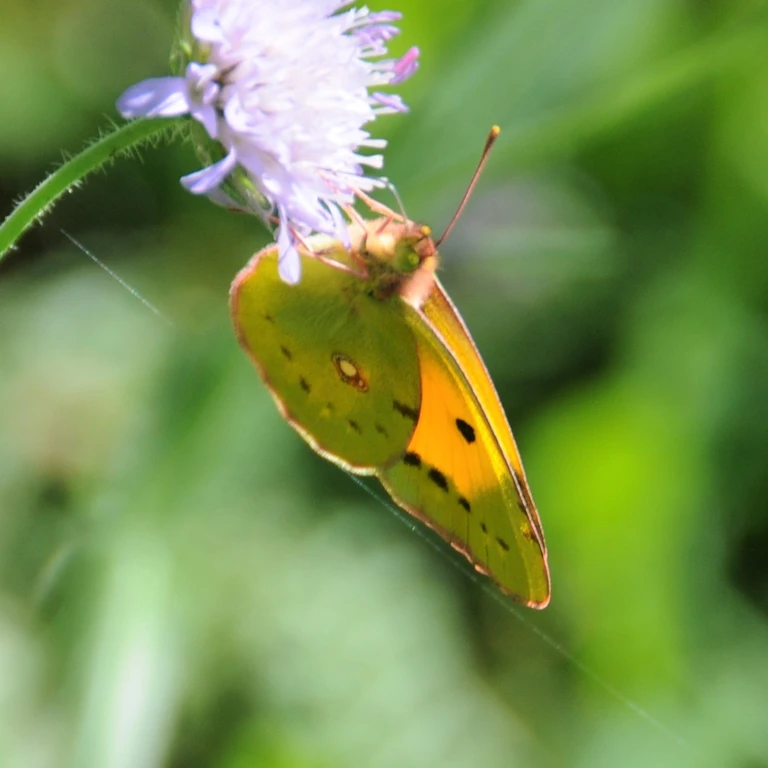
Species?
Colias croceus
